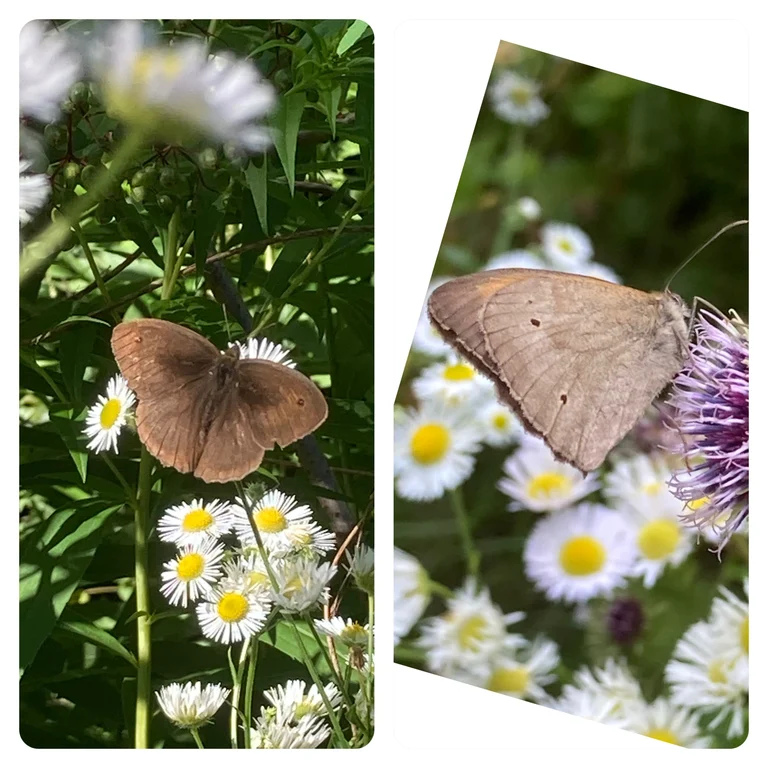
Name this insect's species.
Maniola jurtina
